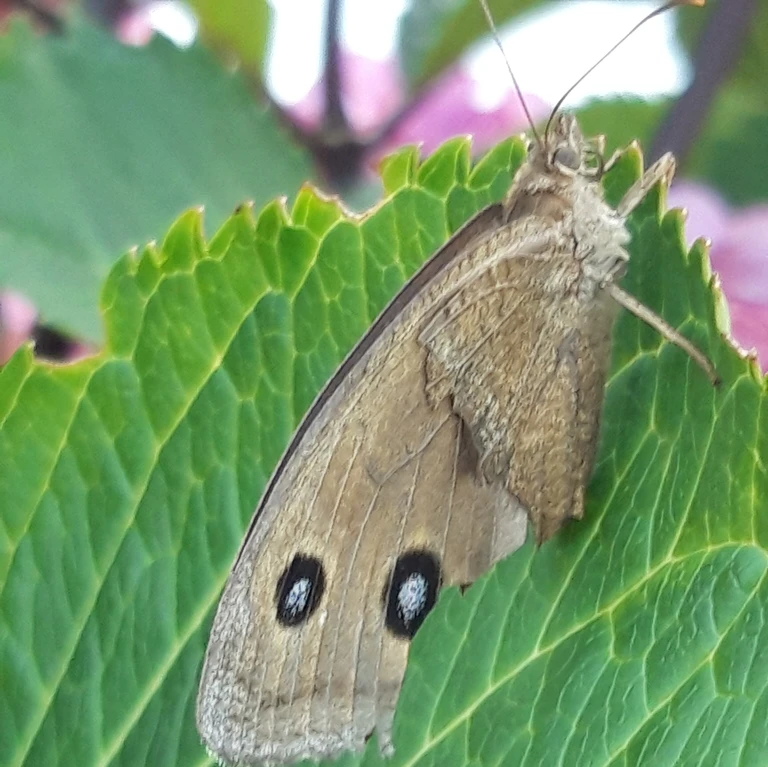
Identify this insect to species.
Minois dryas
